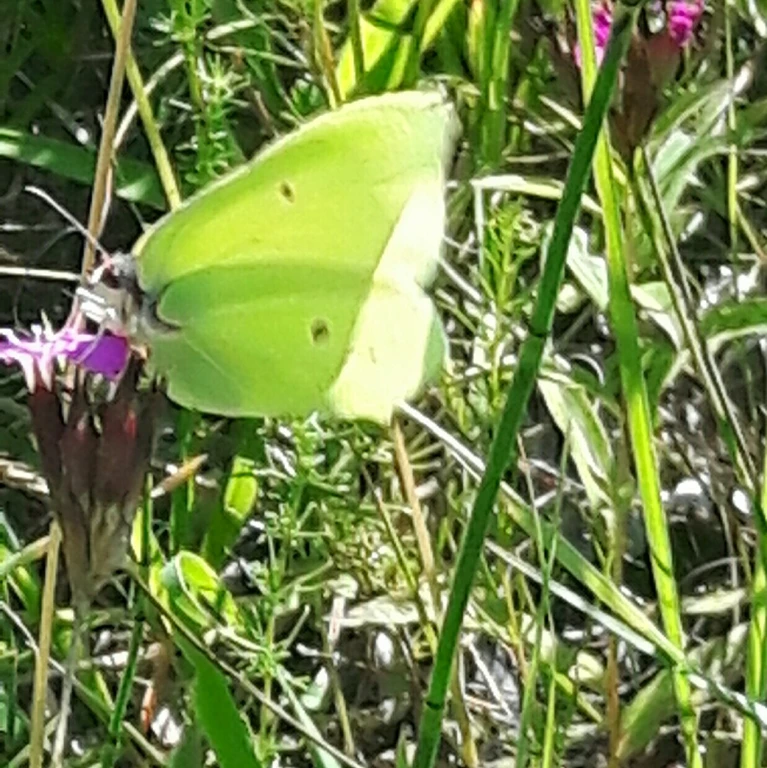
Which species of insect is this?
Gonepteryx rhamni
